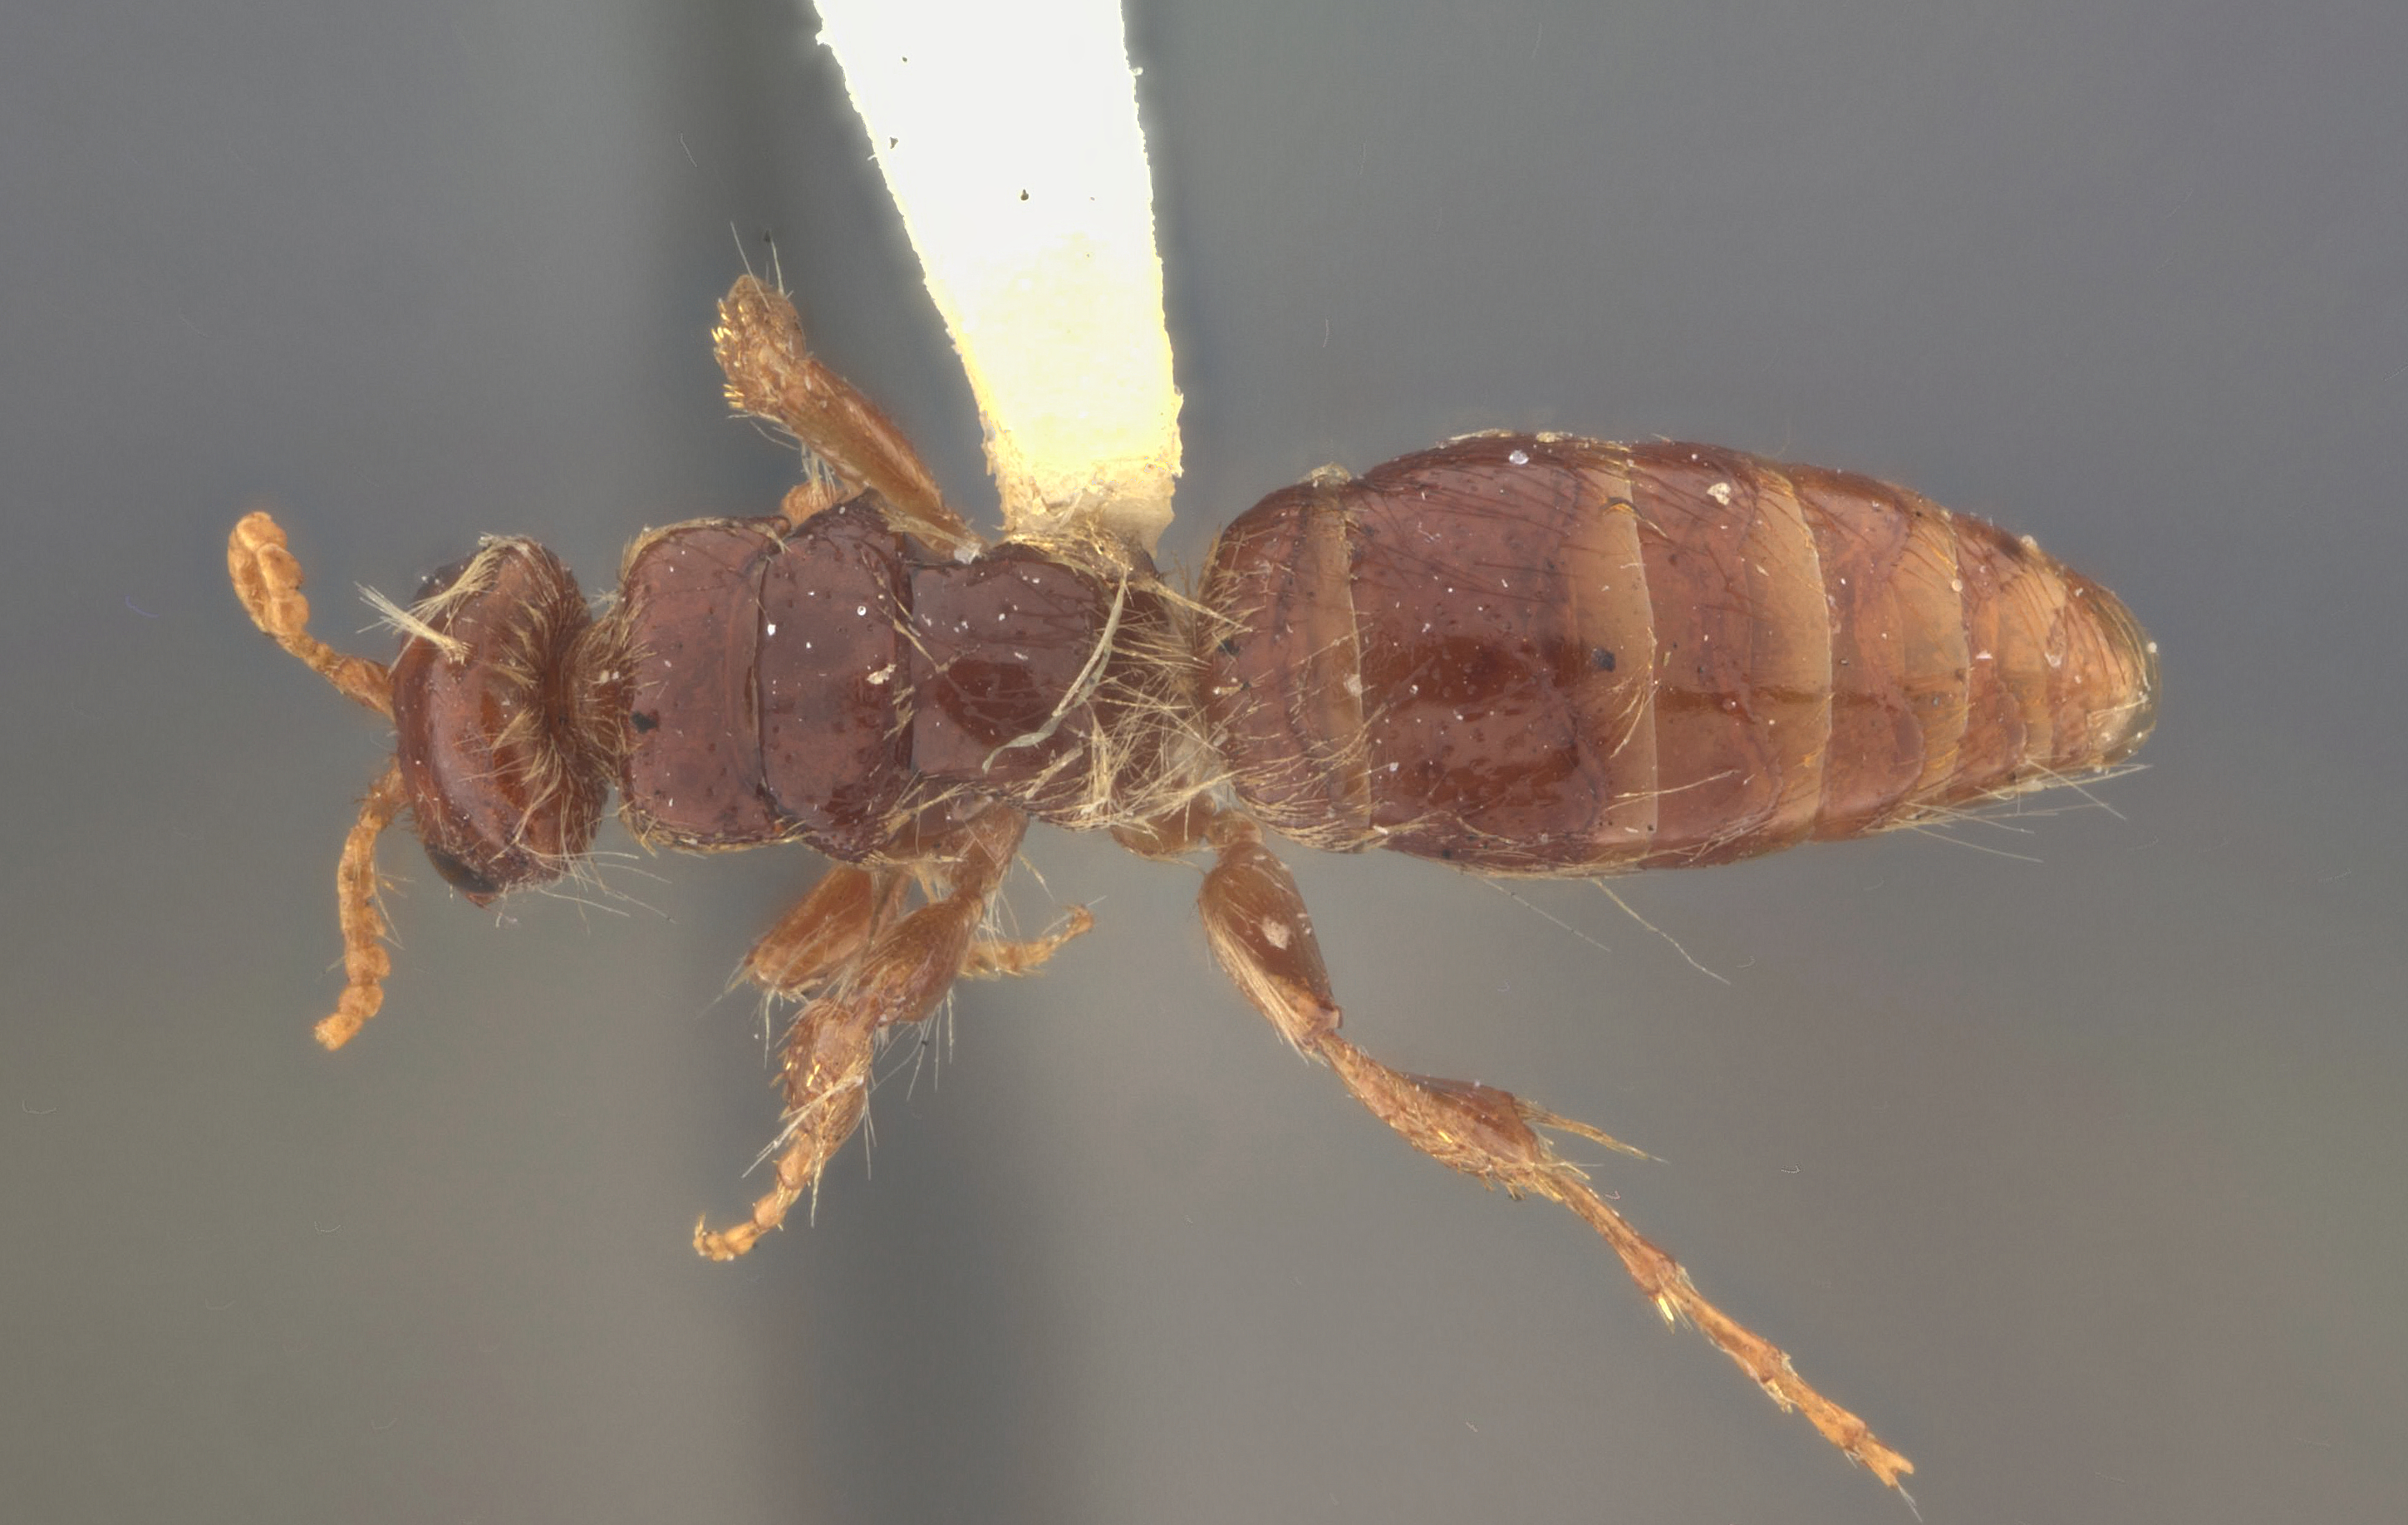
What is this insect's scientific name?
Glyptometopa convergenes
